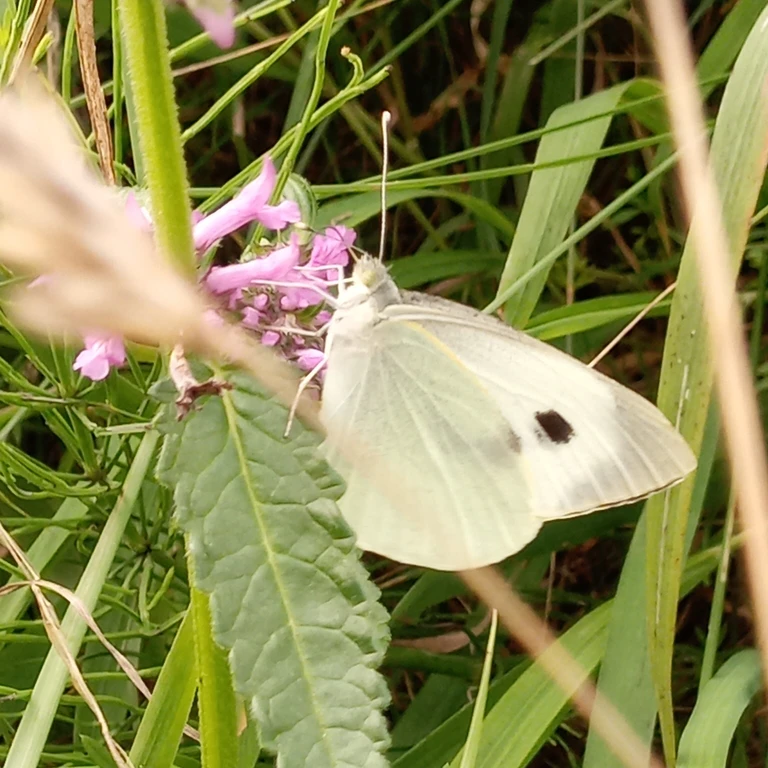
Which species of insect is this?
Pieris brassicae
